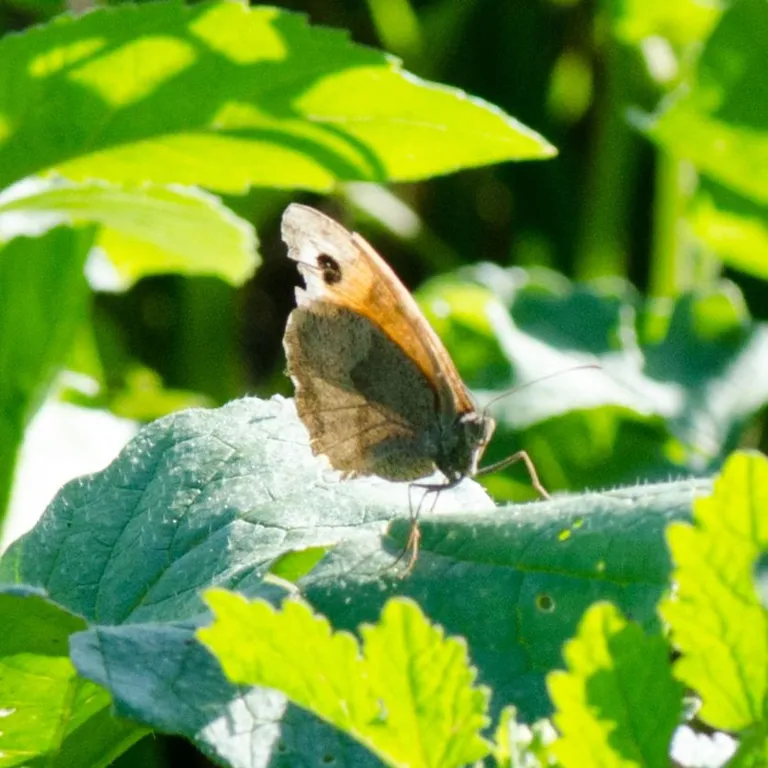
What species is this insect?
Maniola jurtina
